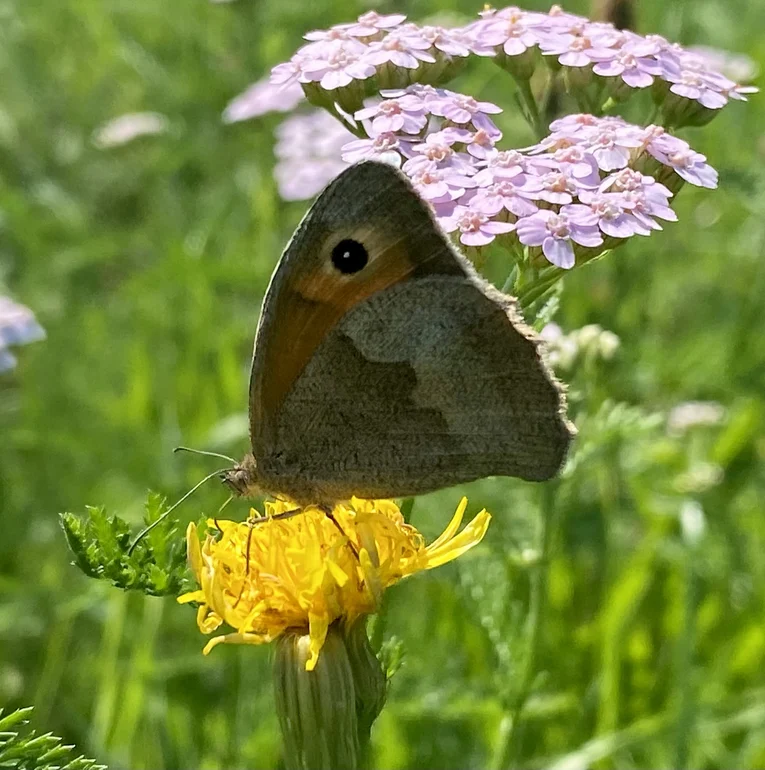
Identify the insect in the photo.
Maniola jurtina
